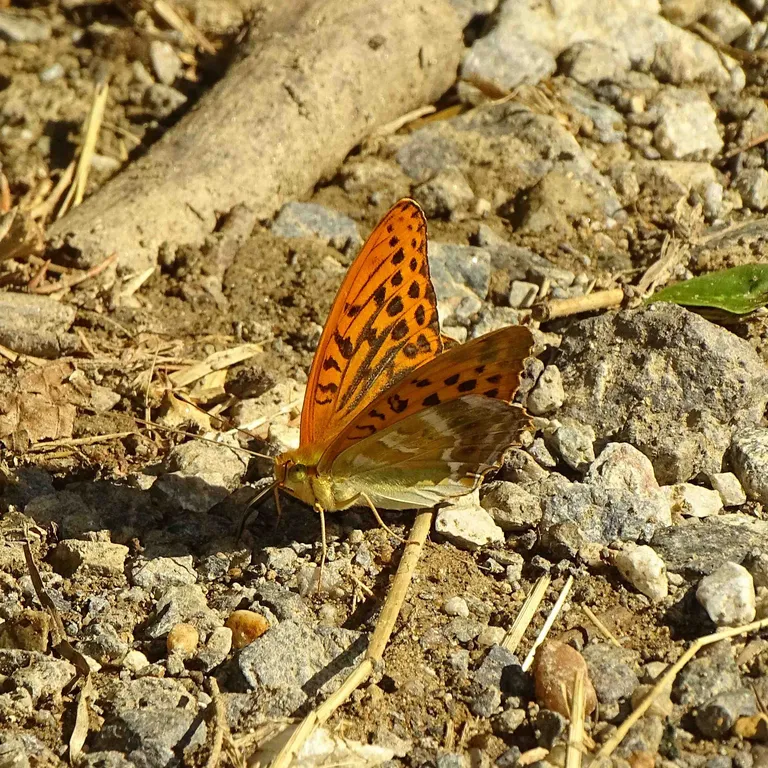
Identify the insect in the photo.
Argynnis paphia
